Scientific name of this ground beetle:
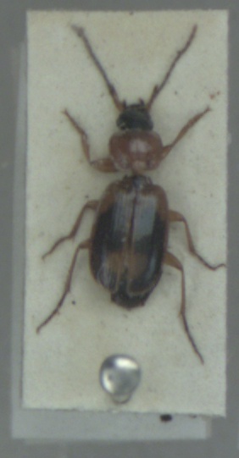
Badister bullatus
